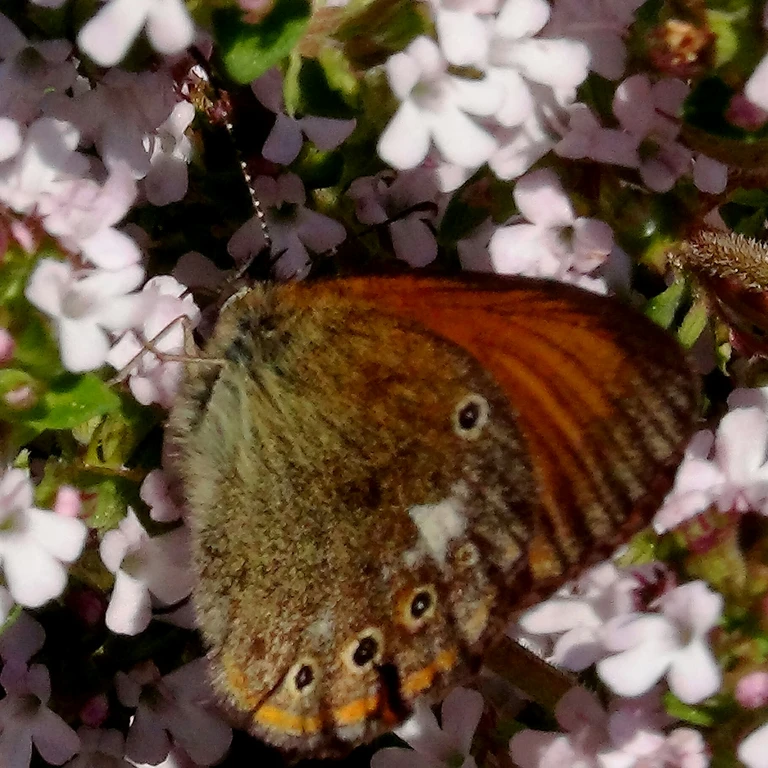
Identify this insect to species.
Coenonympha glycerion (also Coenonympha iphis)
